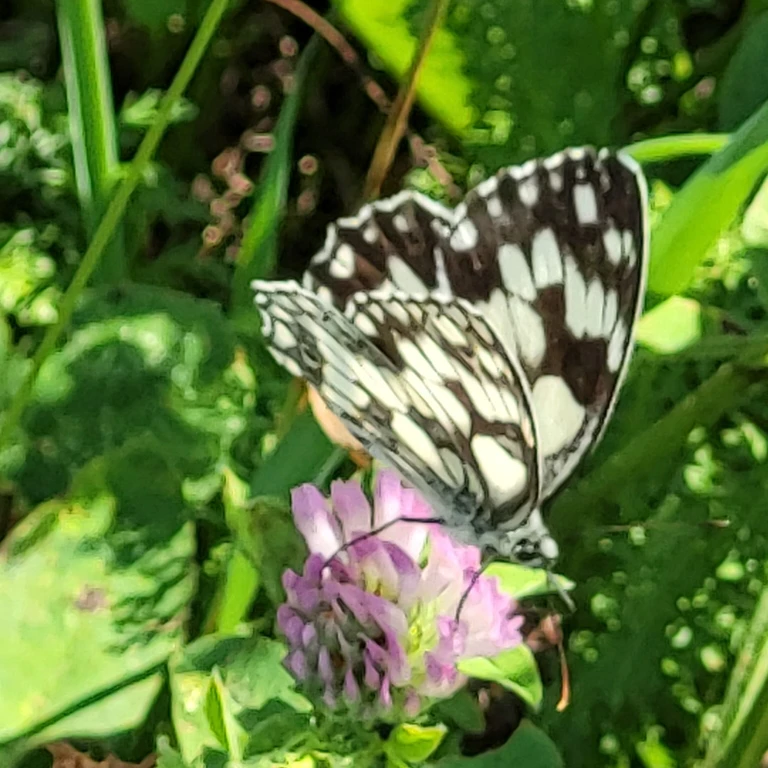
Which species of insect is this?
Melanargia galathea
